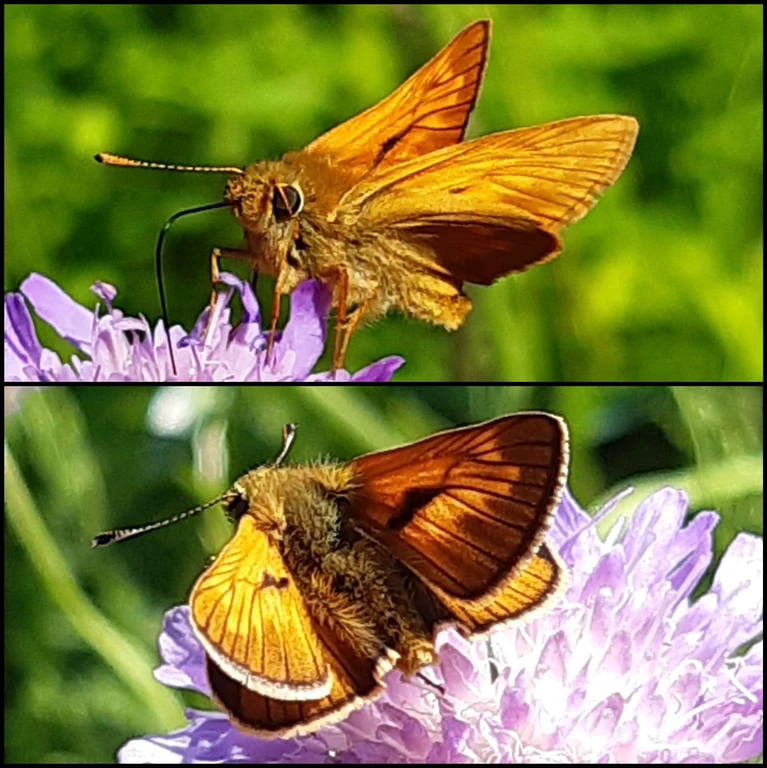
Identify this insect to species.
Ochlodes sylvanus (also Ochlodes venata)
